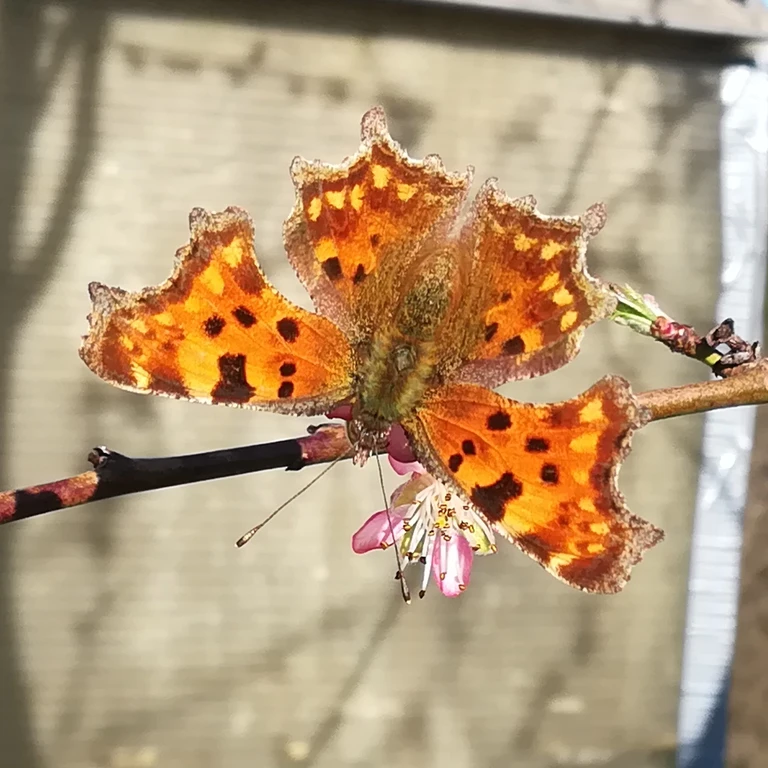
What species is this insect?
Polygonia c-album
